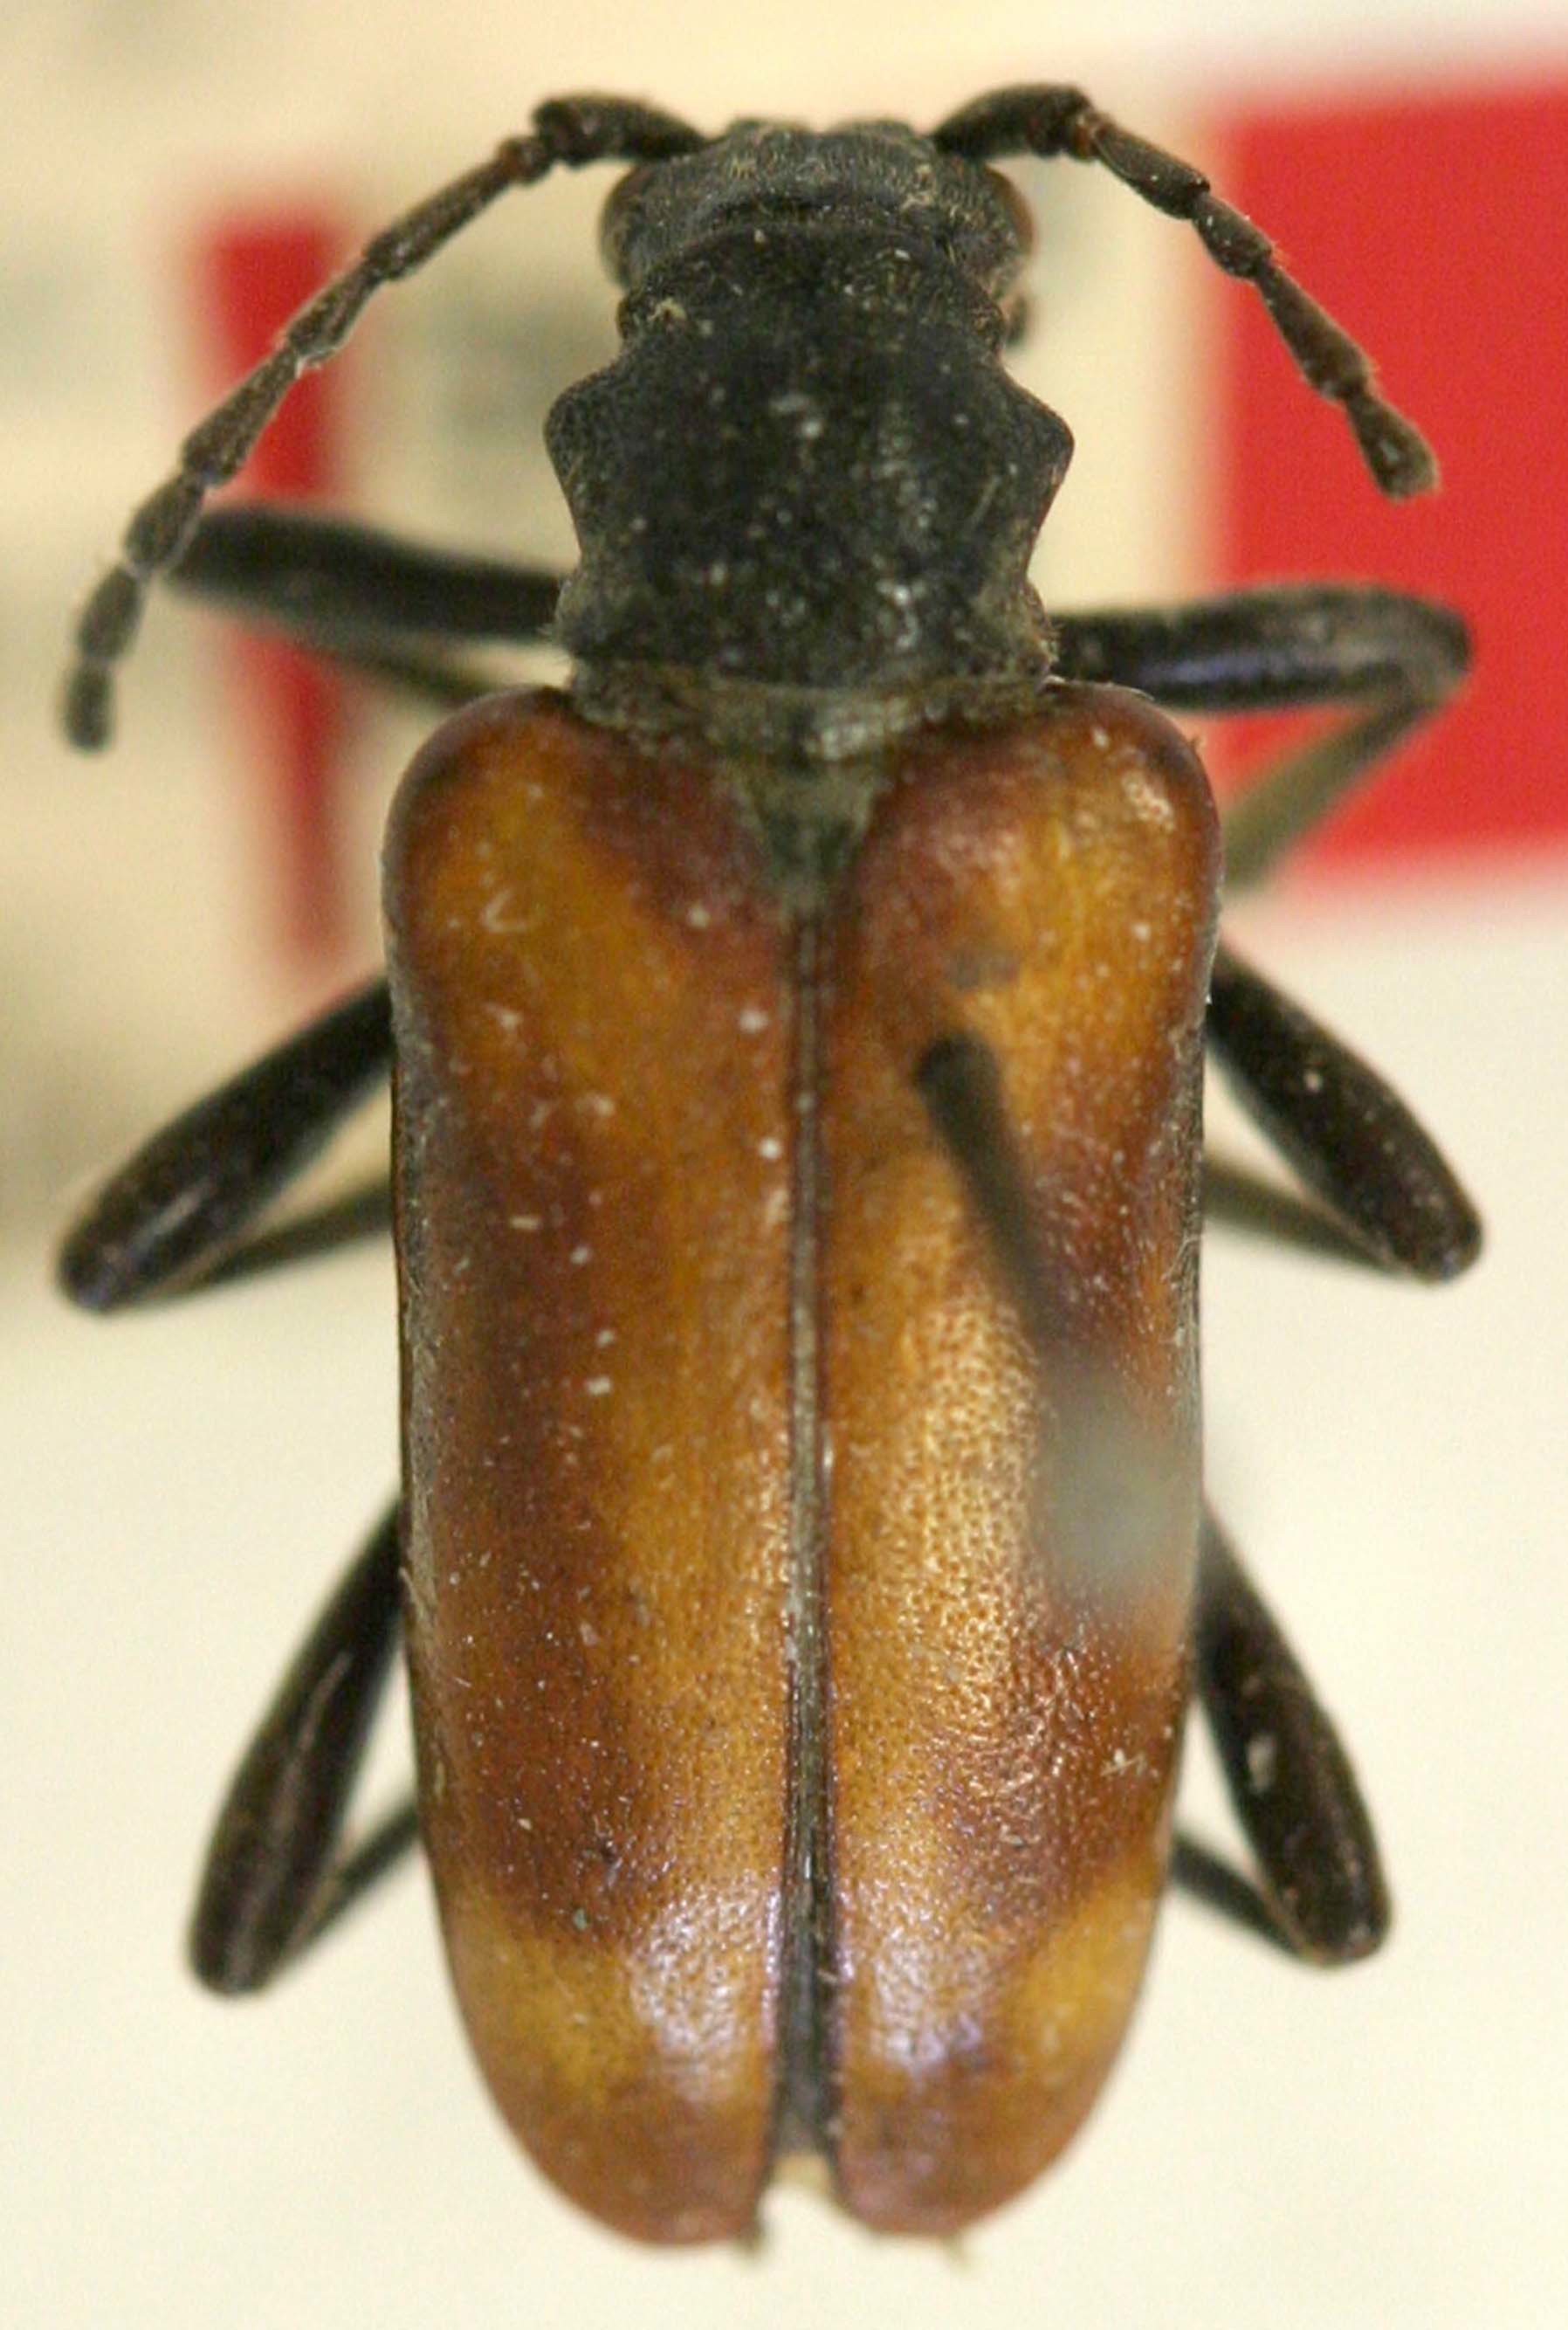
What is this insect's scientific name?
Evodinus breiti
